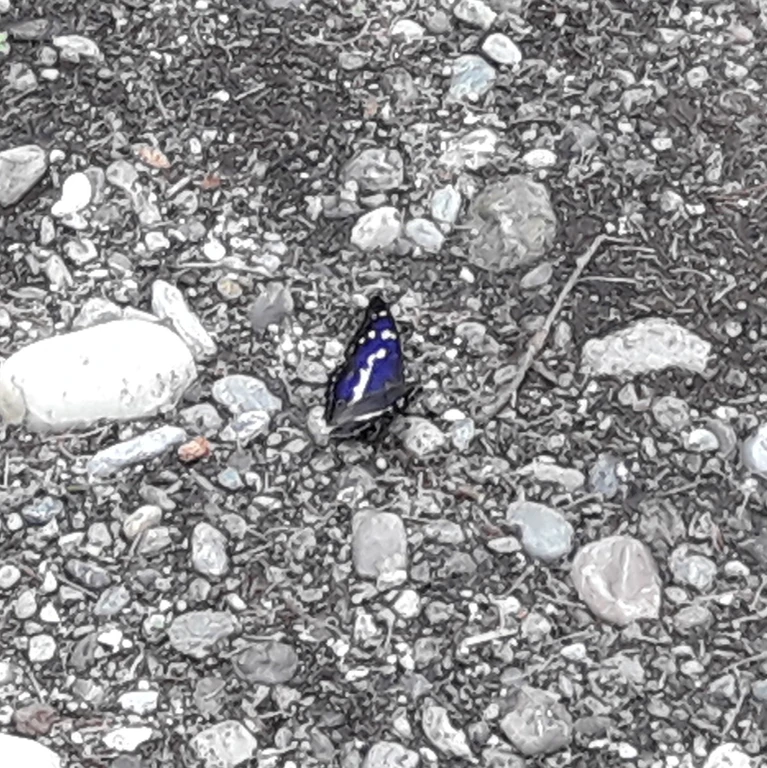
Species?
Apatura iris
